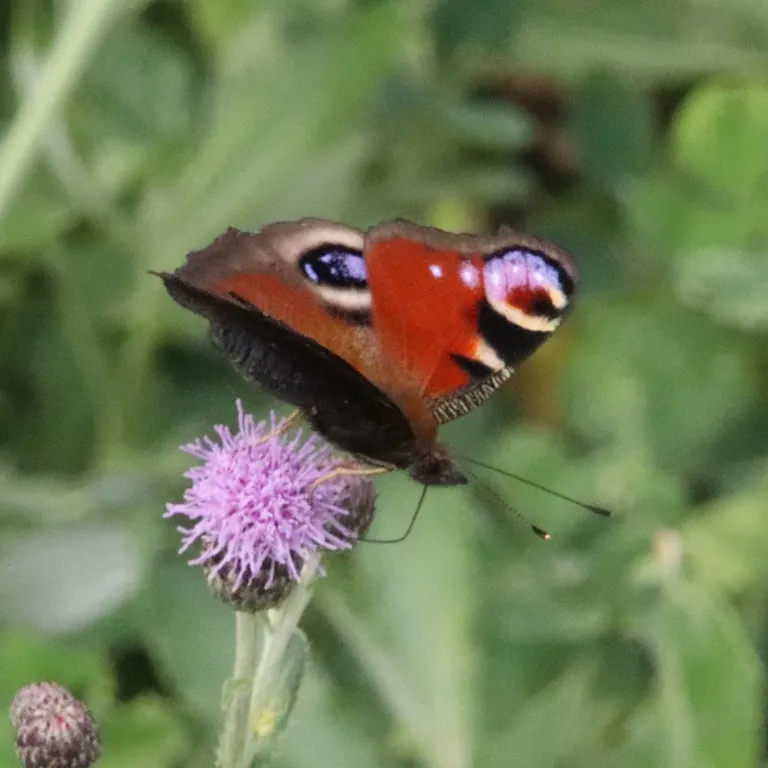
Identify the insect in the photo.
Aglais io
